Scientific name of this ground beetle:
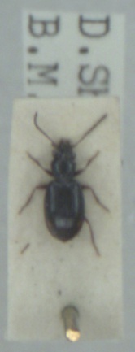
Bembidion doris
